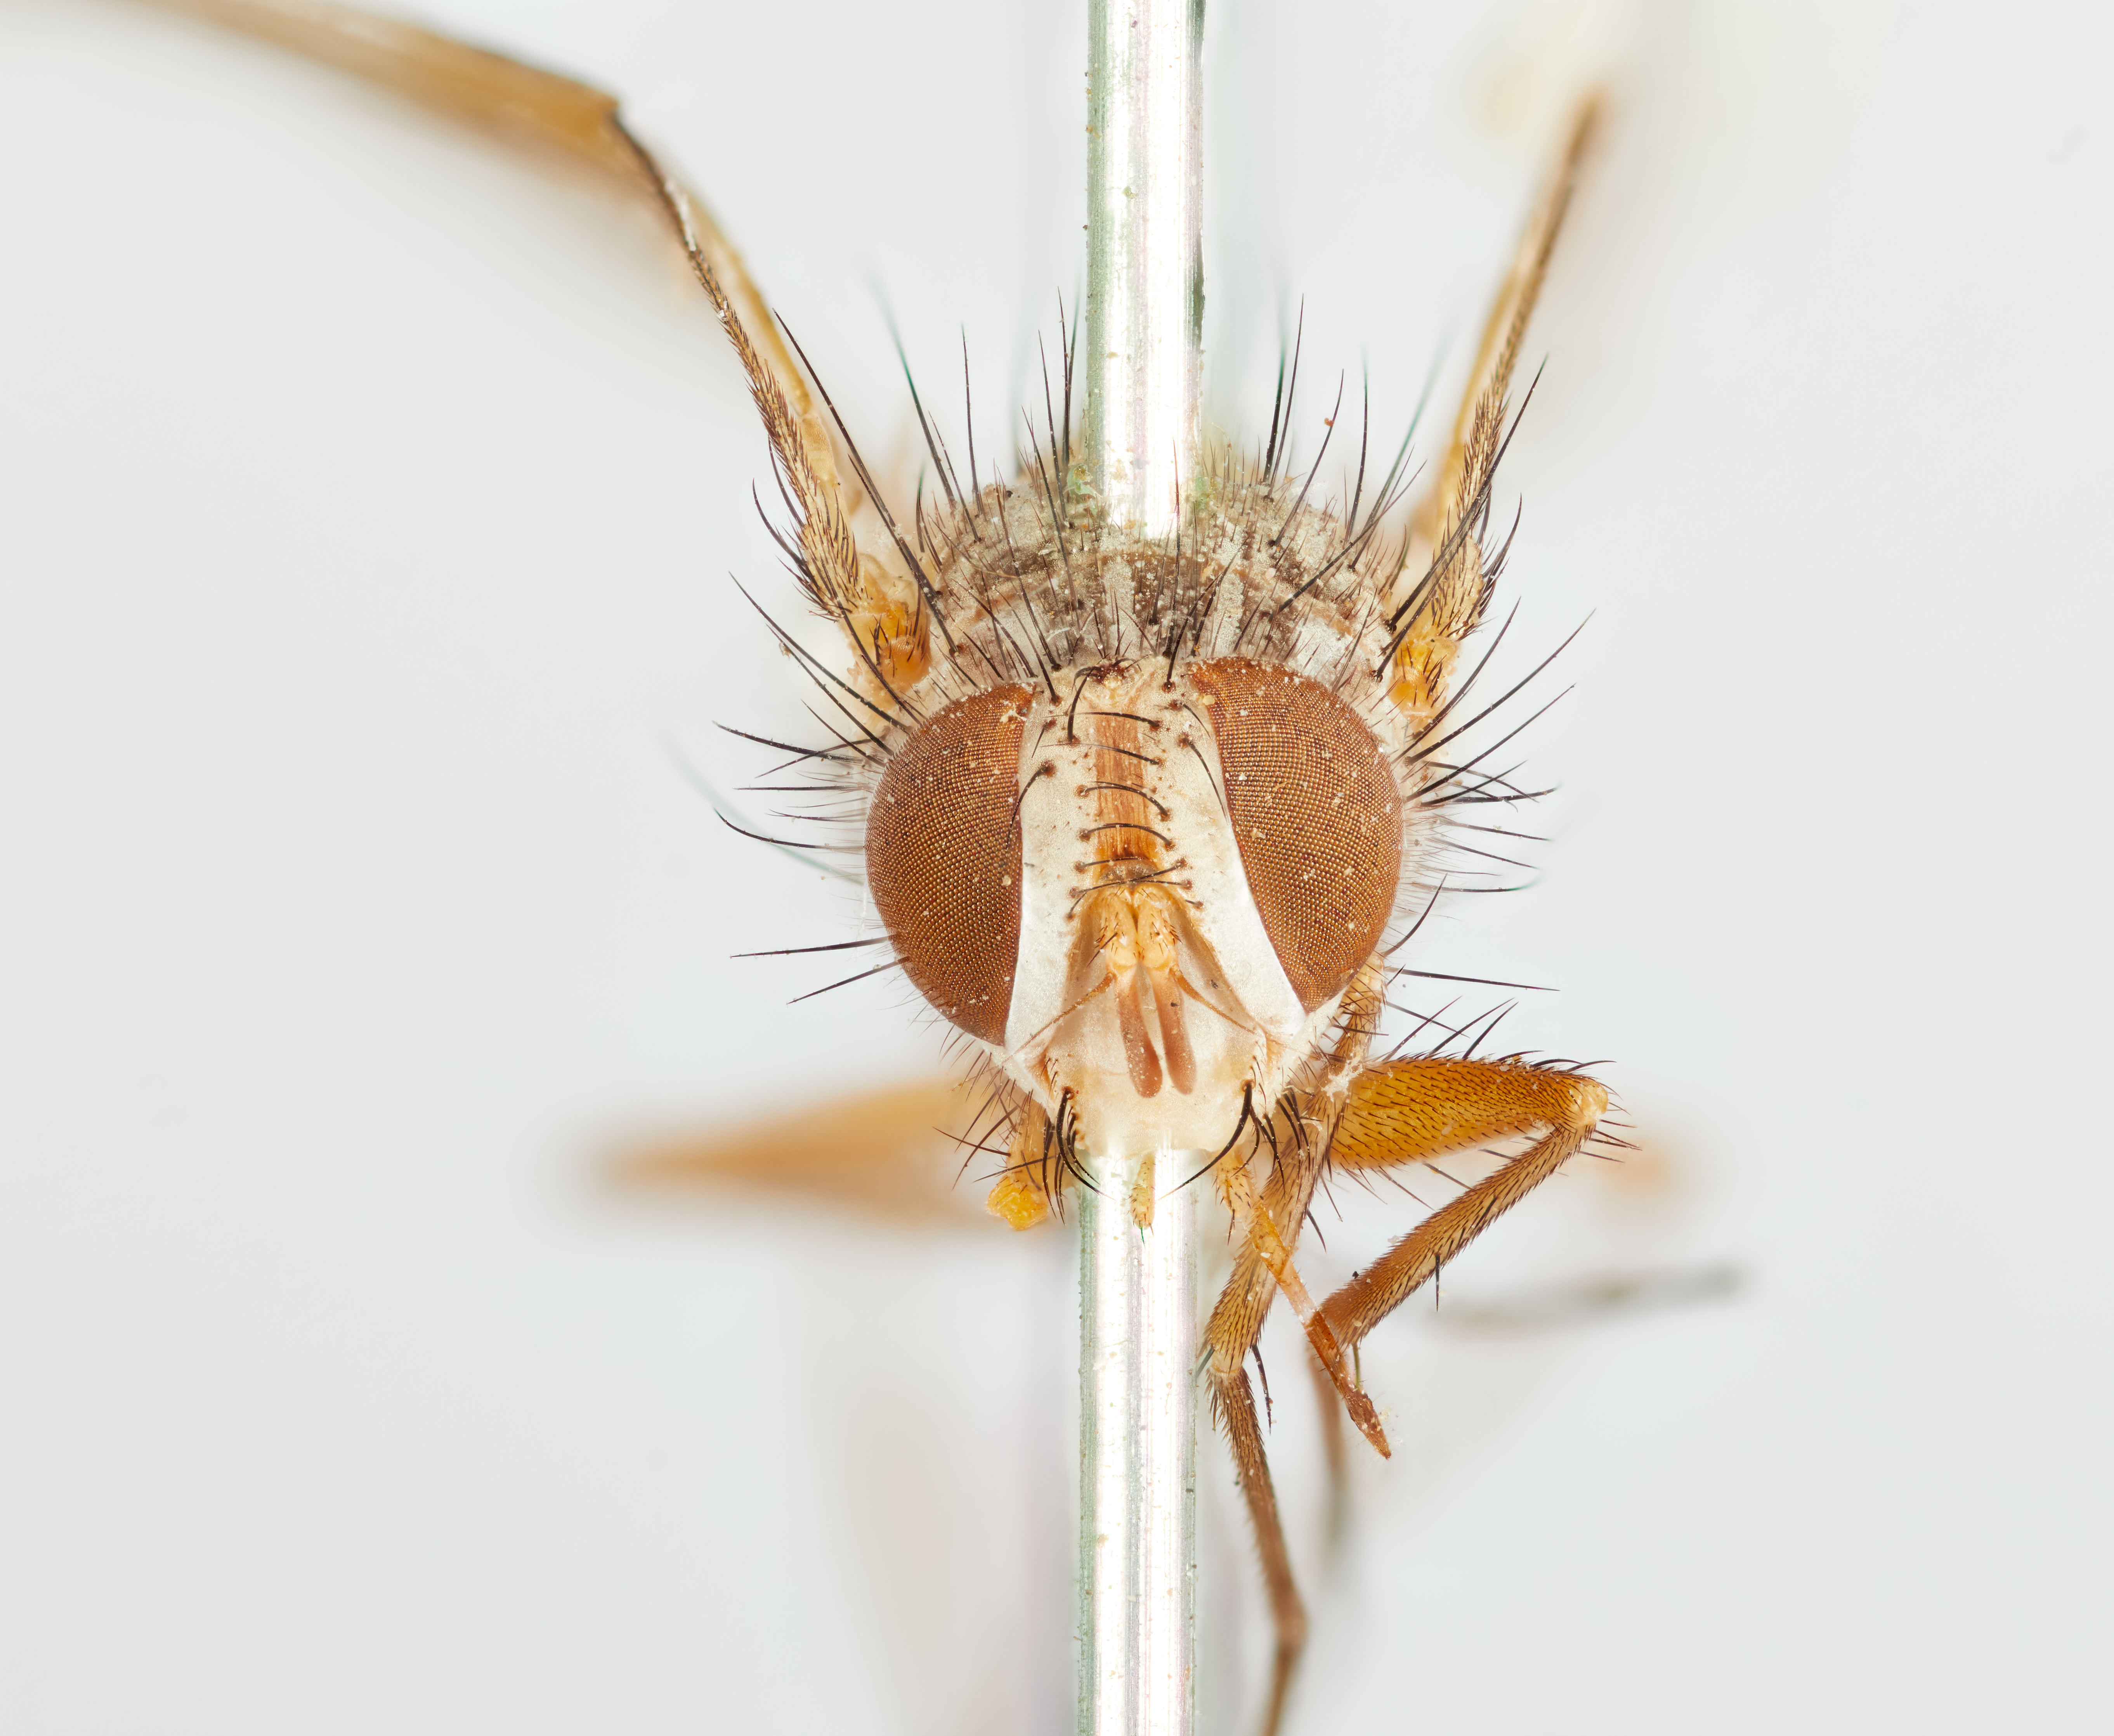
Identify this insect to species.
Epigrimyia occidentalis
